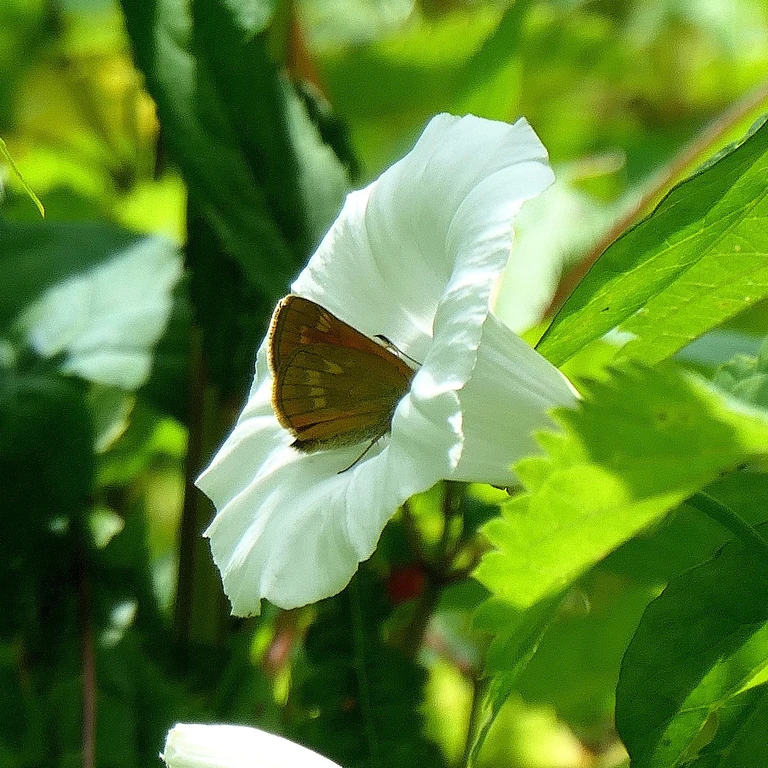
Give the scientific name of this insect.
Ochlodes sylvanus (also Ochlodes venata)
